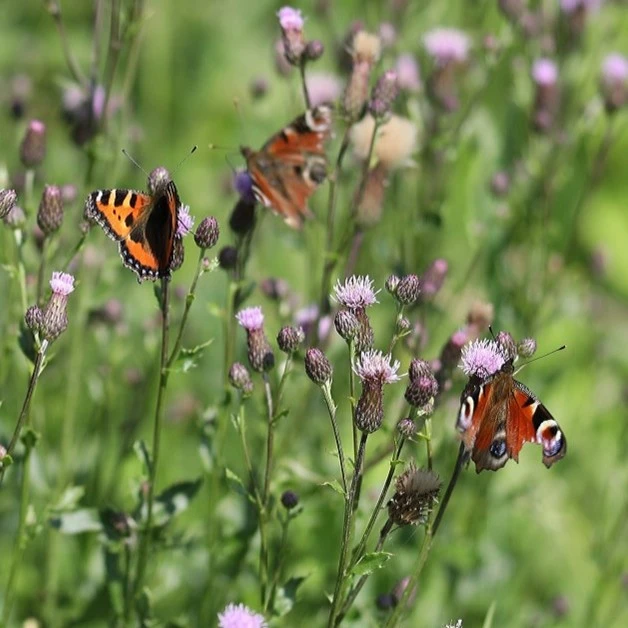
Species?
Aglais io
